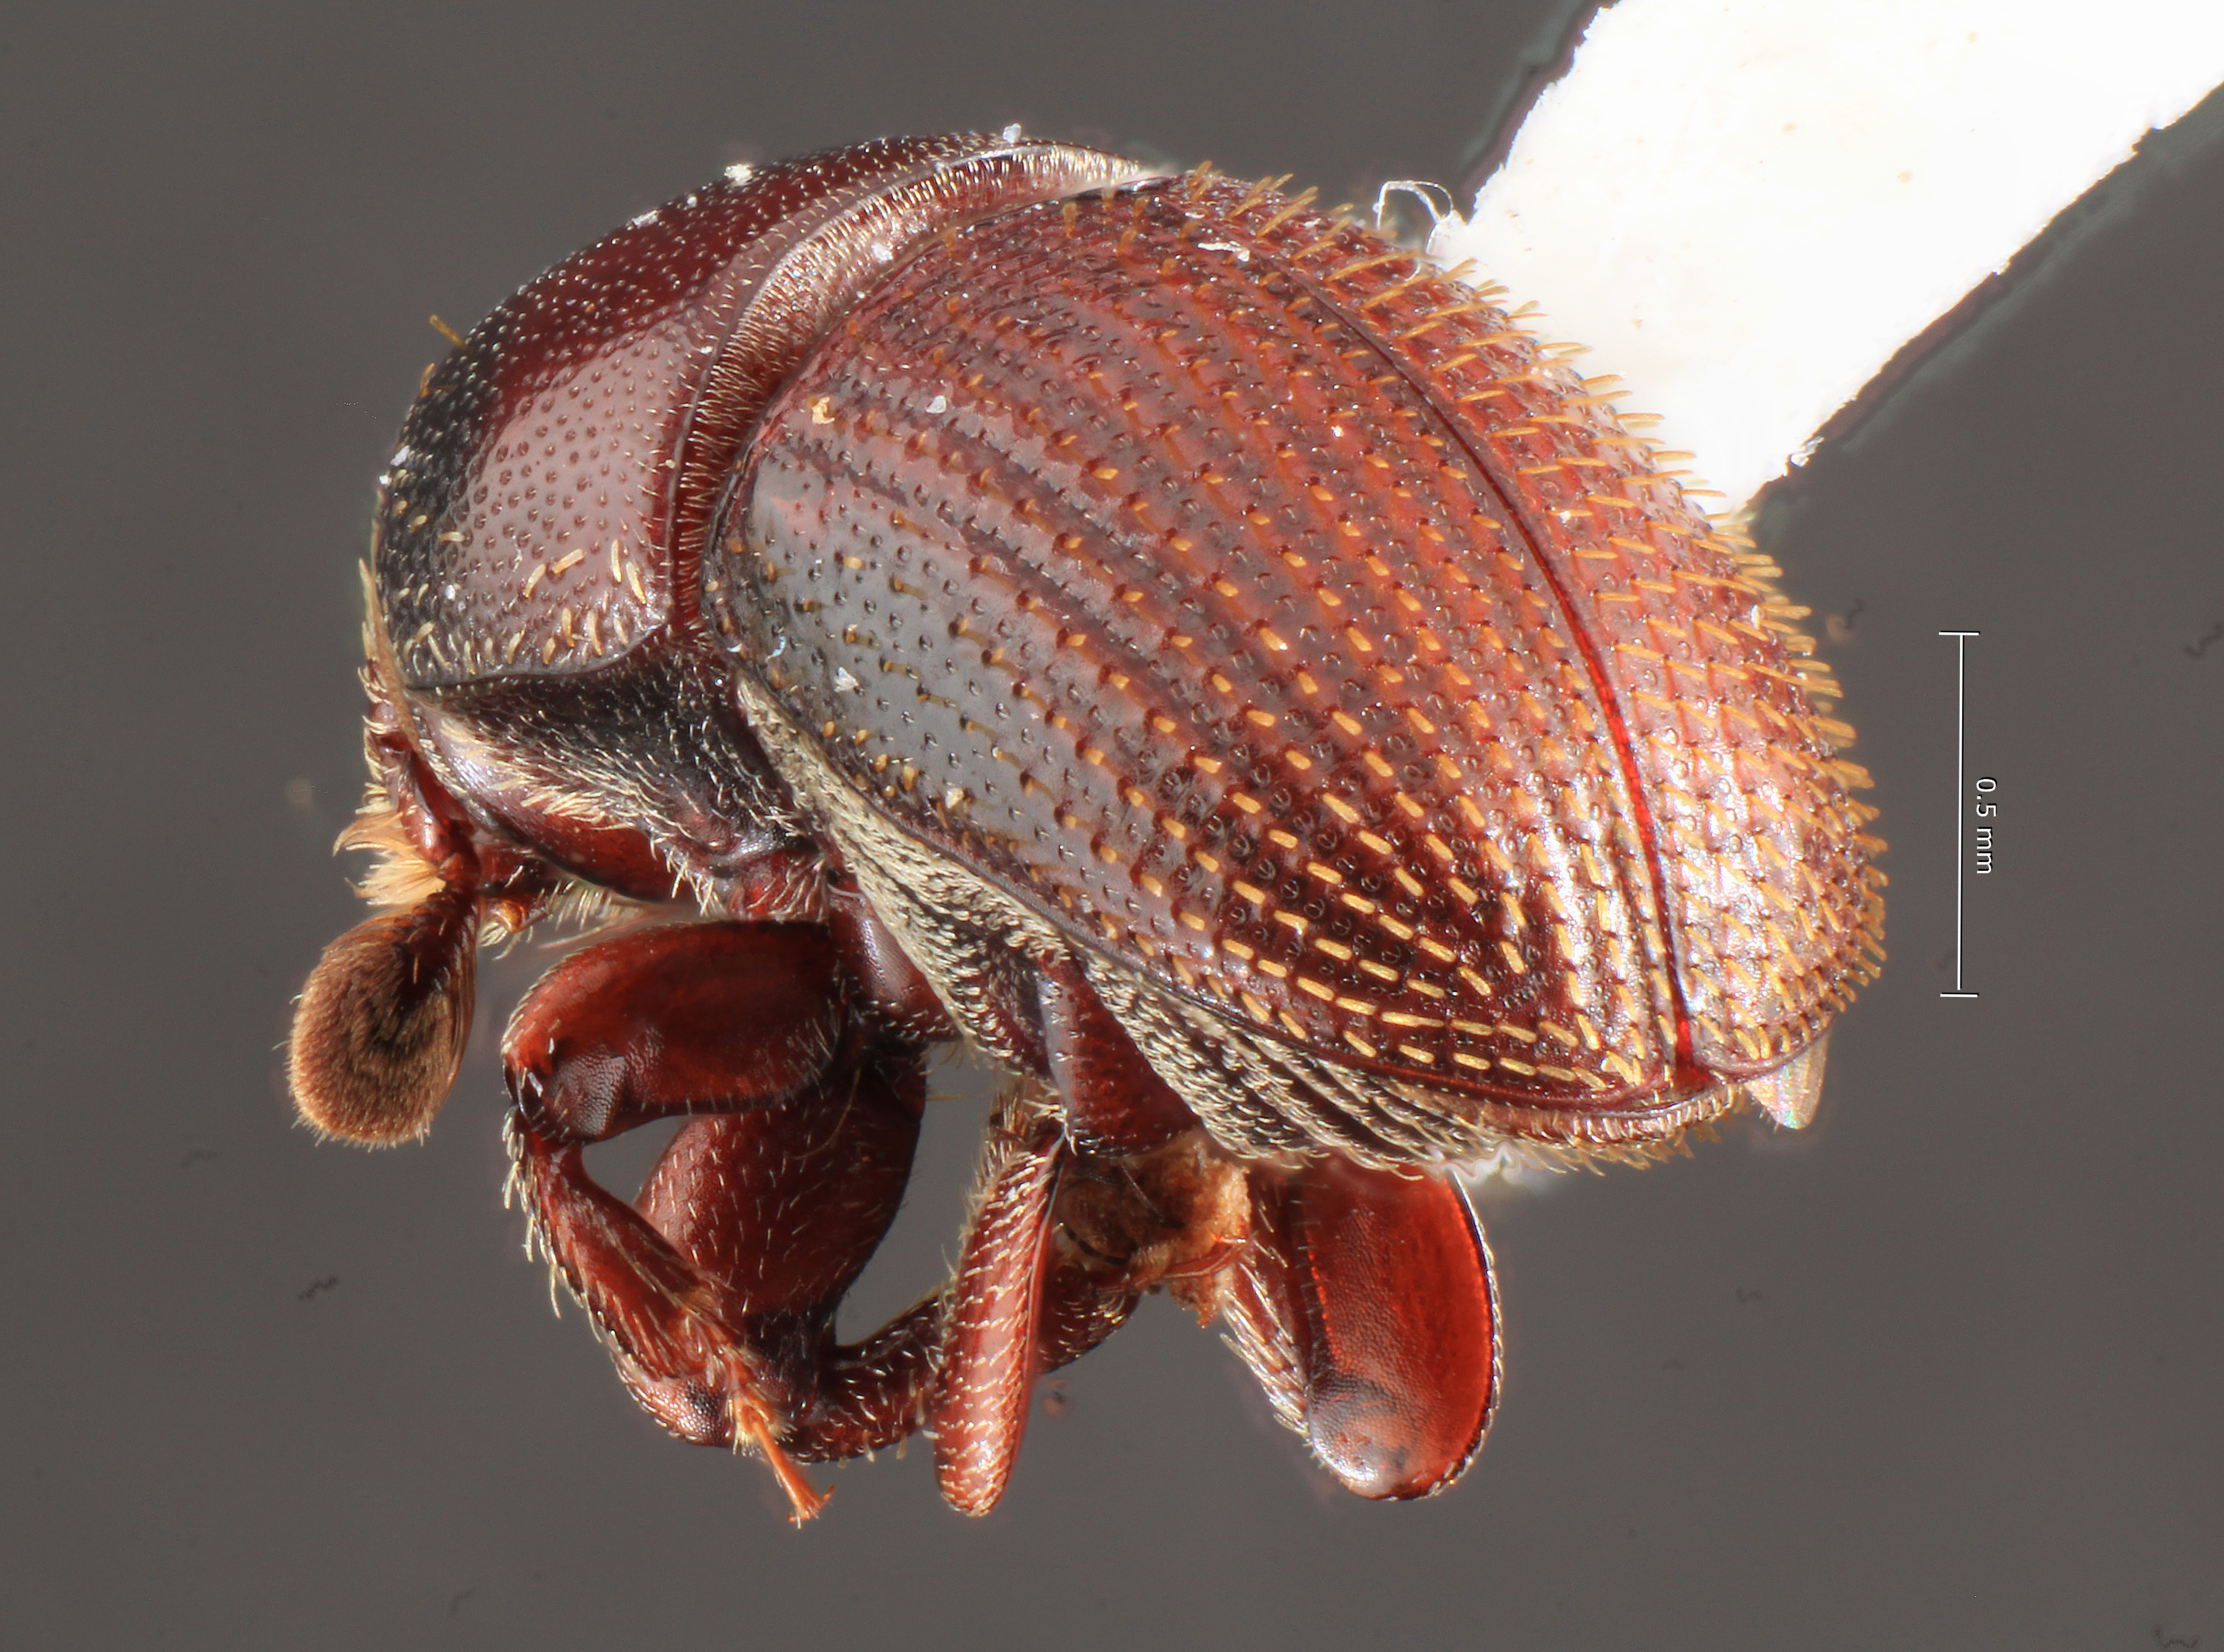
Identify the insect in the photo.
Camptocerus pilifrons
